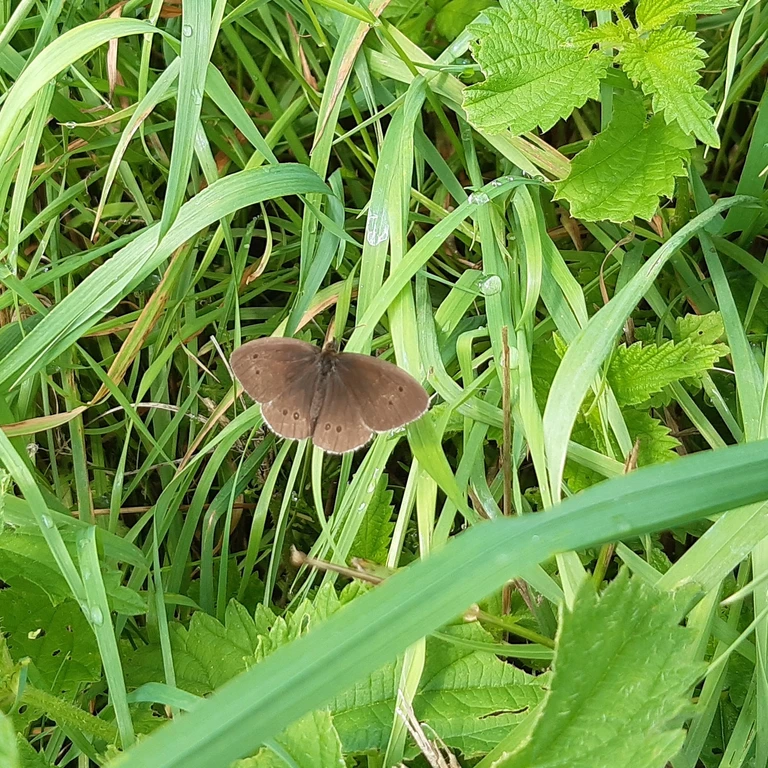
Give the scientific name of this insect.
Aphantopus hyperantus
